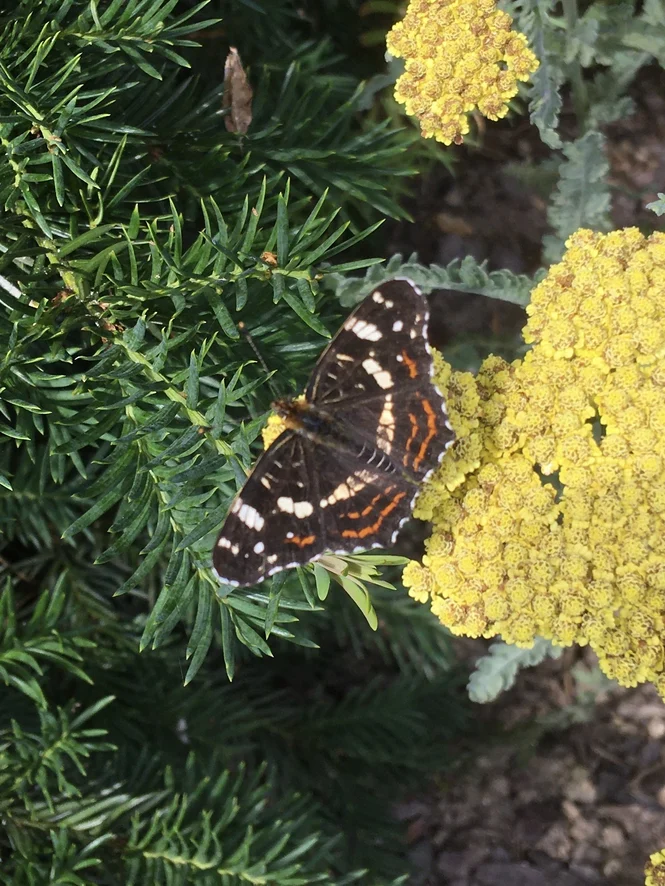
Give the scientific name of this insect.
Araschnia levana
